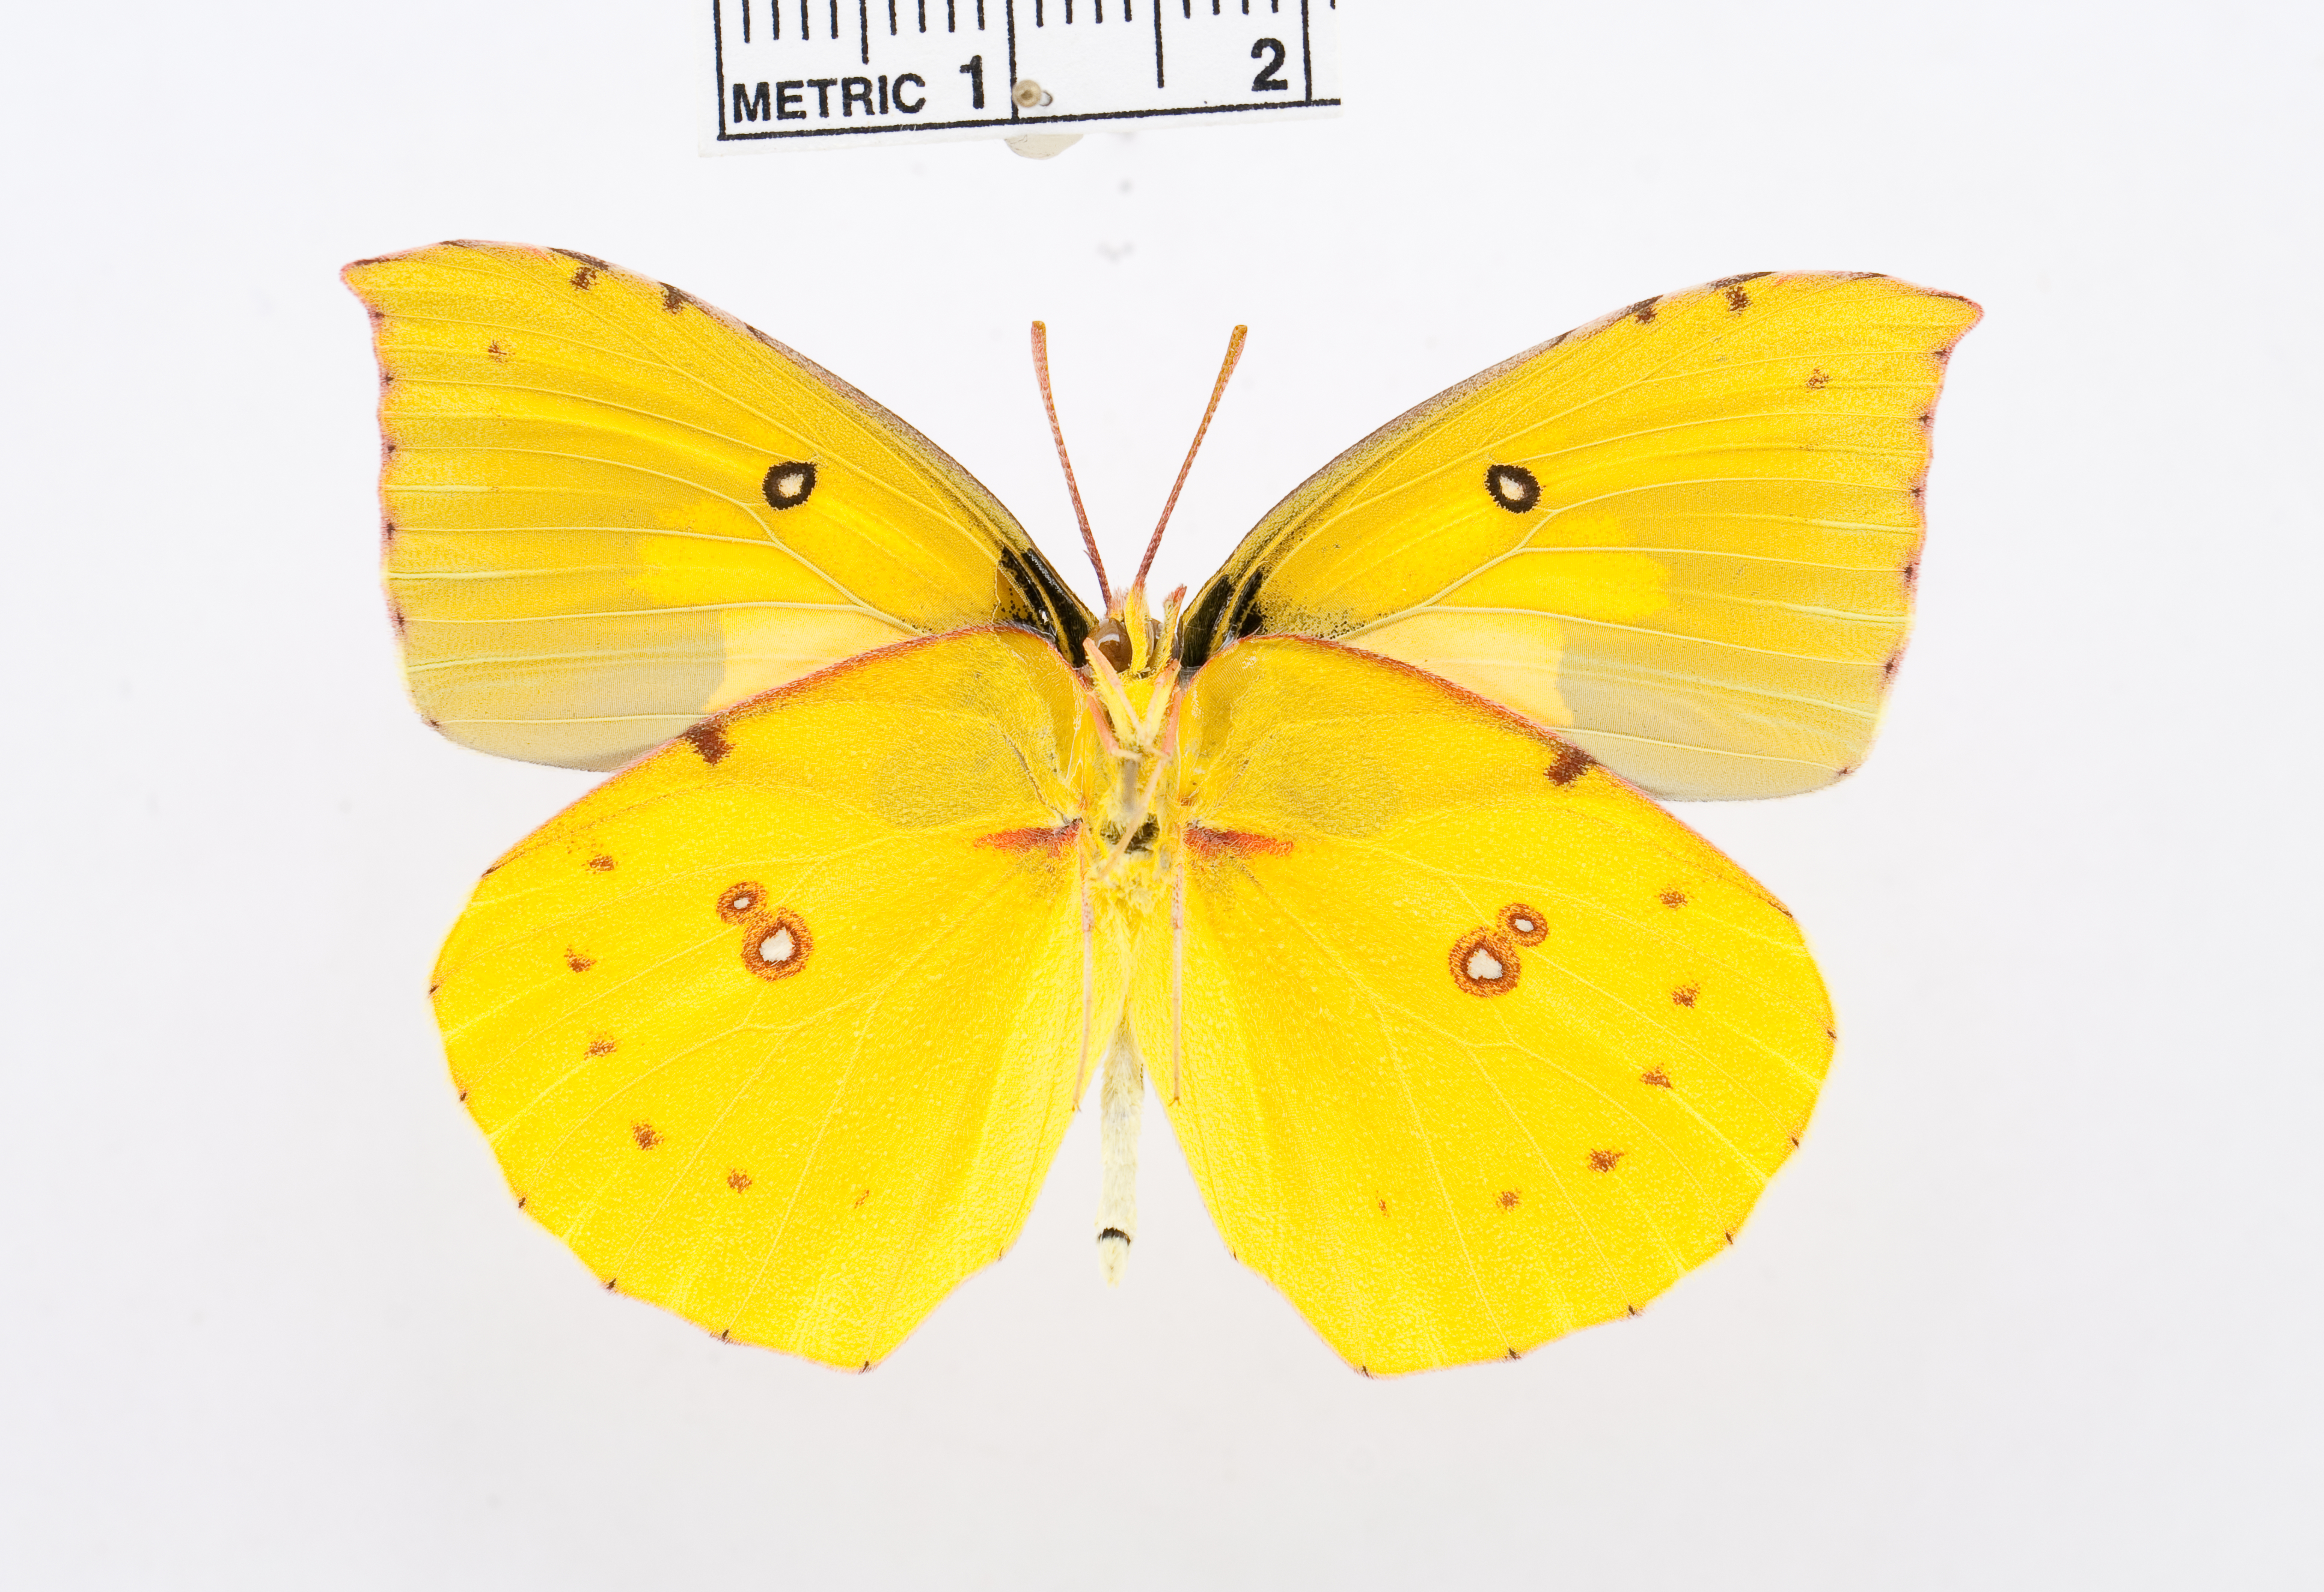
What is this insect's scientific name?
Zerene eurydice
